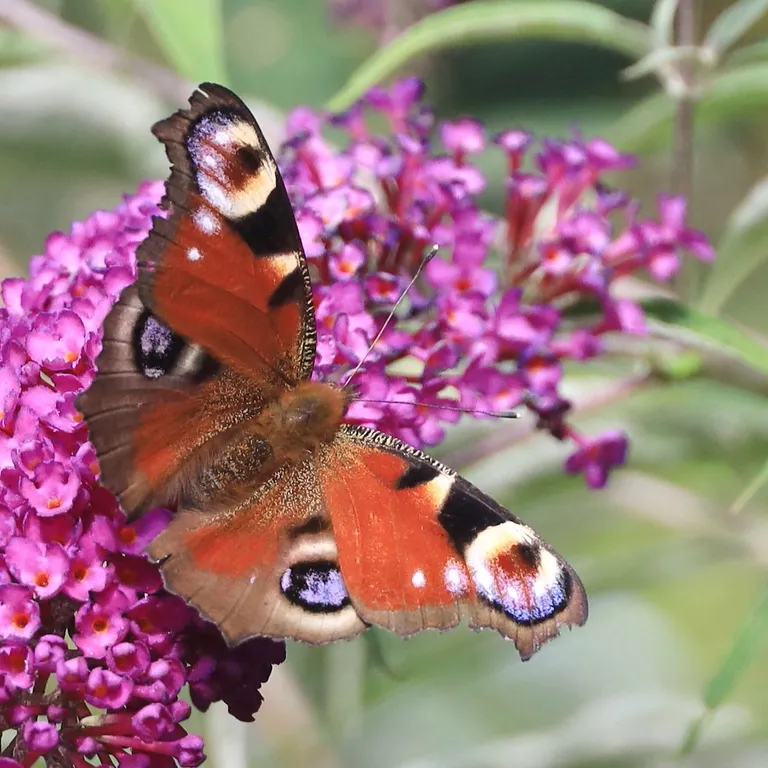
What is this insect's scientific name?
Aglais io
